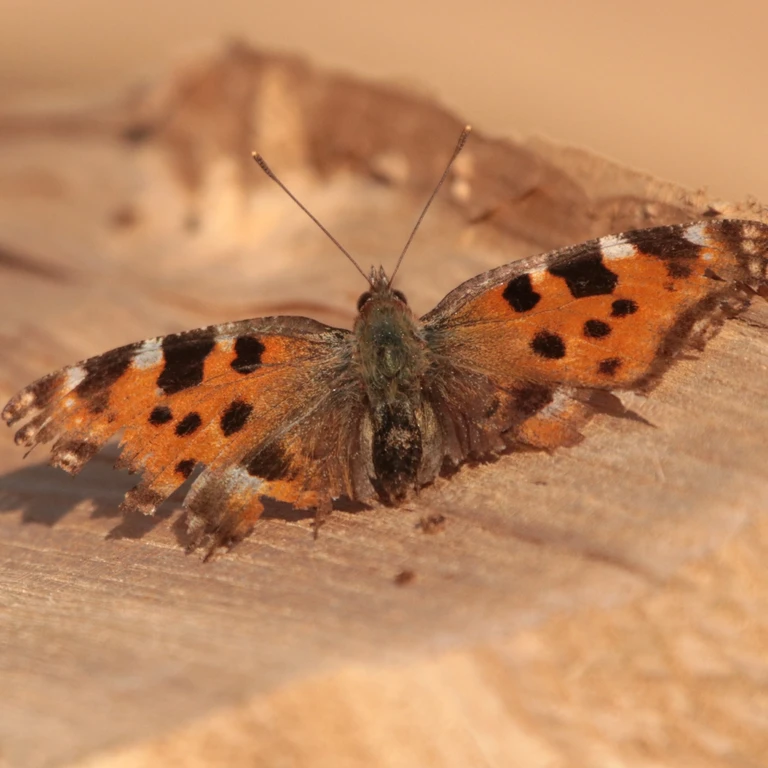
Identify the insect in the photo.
Nymphalis polychloros
